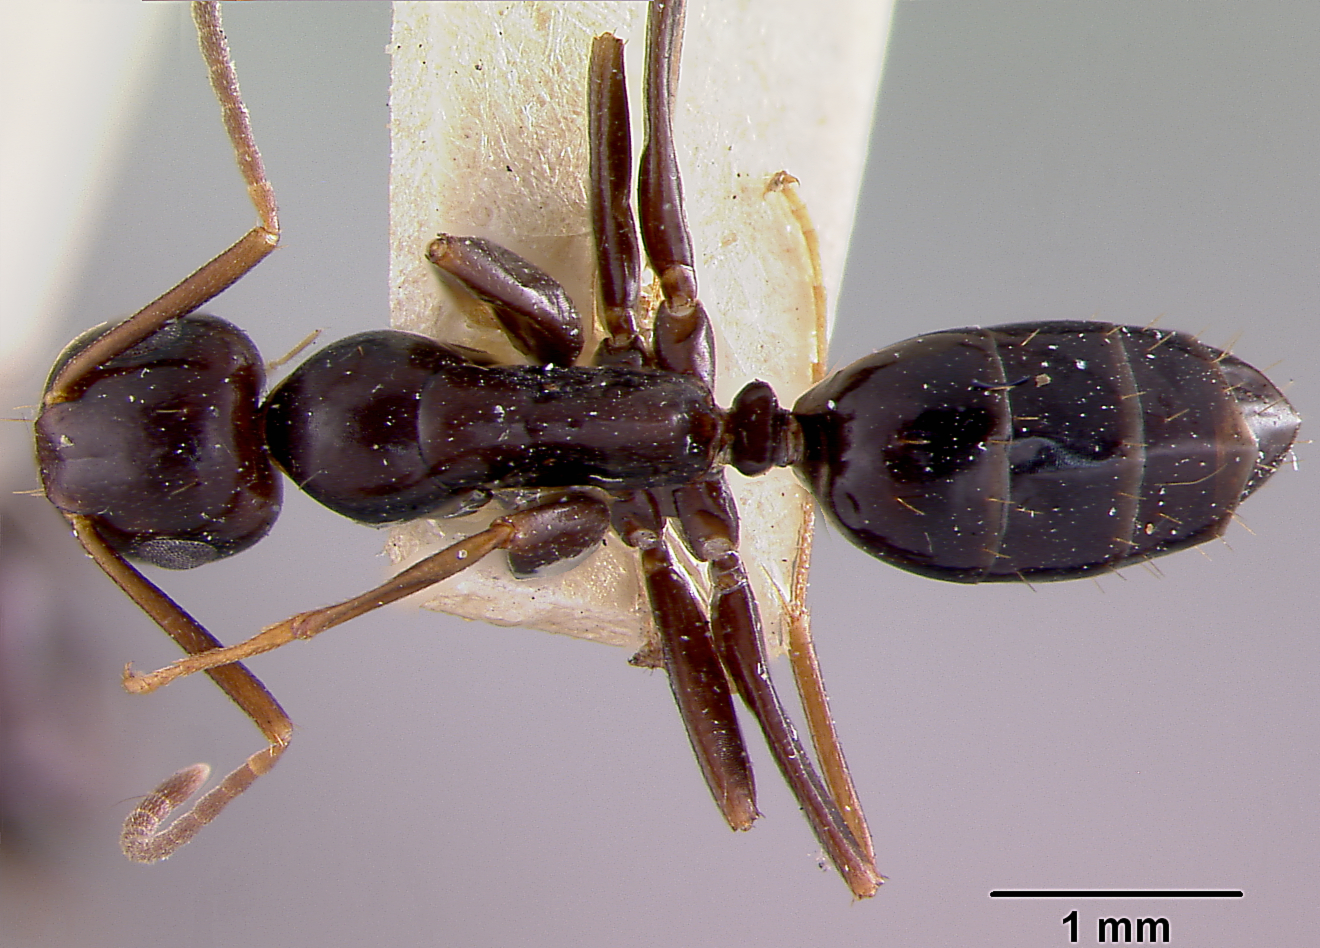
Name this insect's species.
Camponotus howensis
